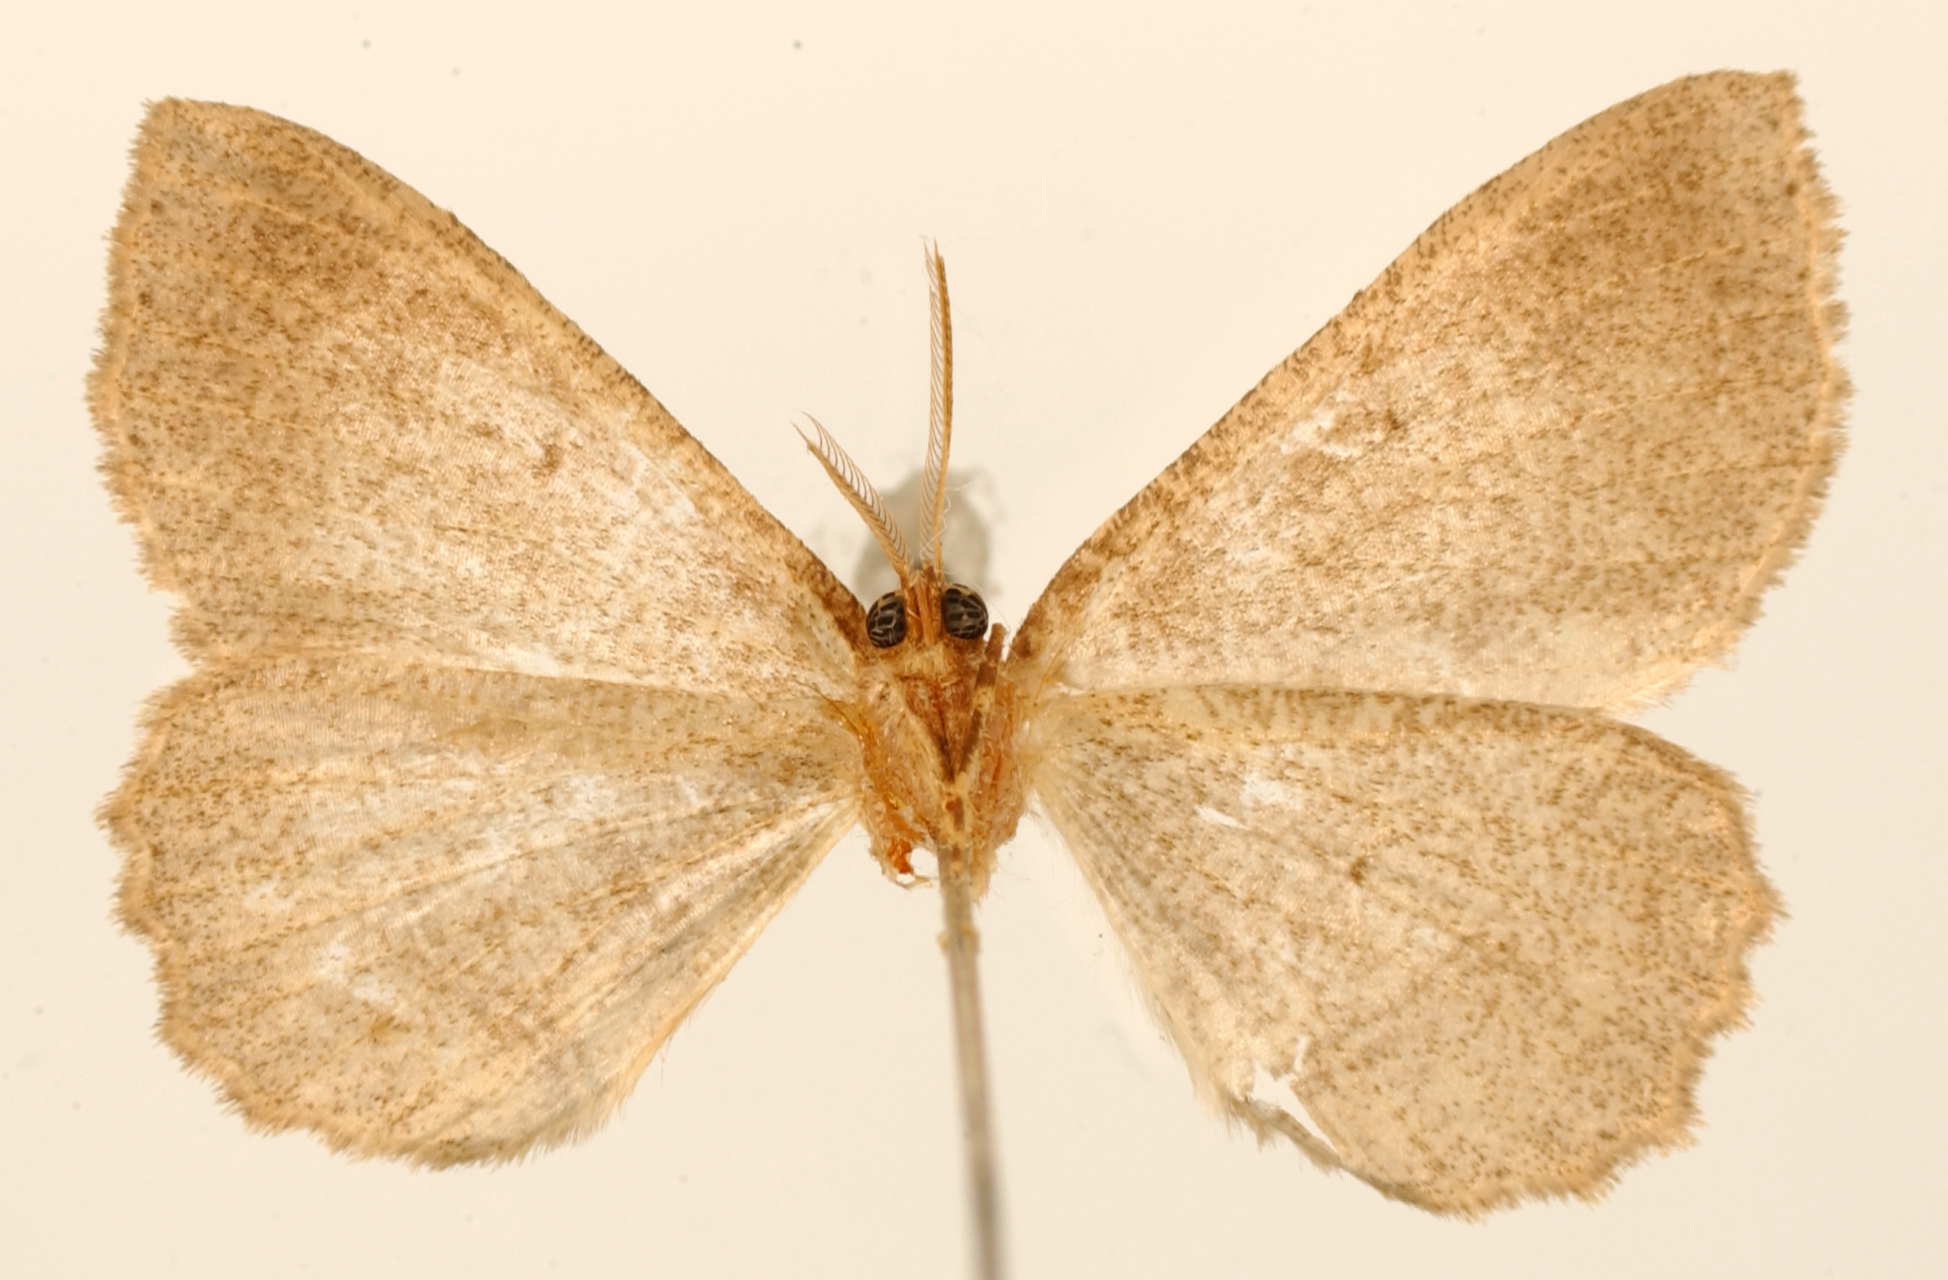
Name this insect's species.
Melanolophia solida
